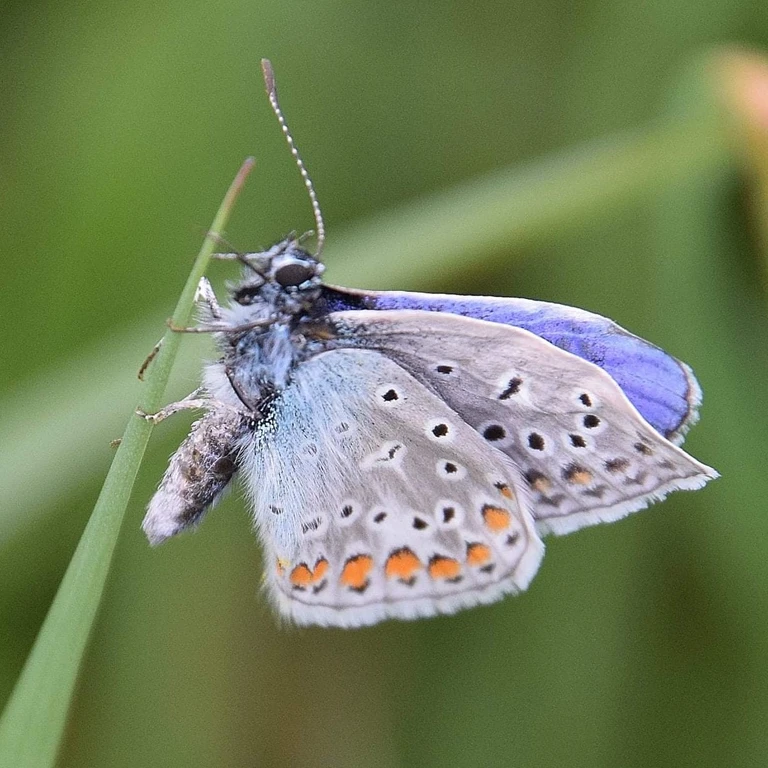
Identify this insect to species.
Polyommatus icarus
